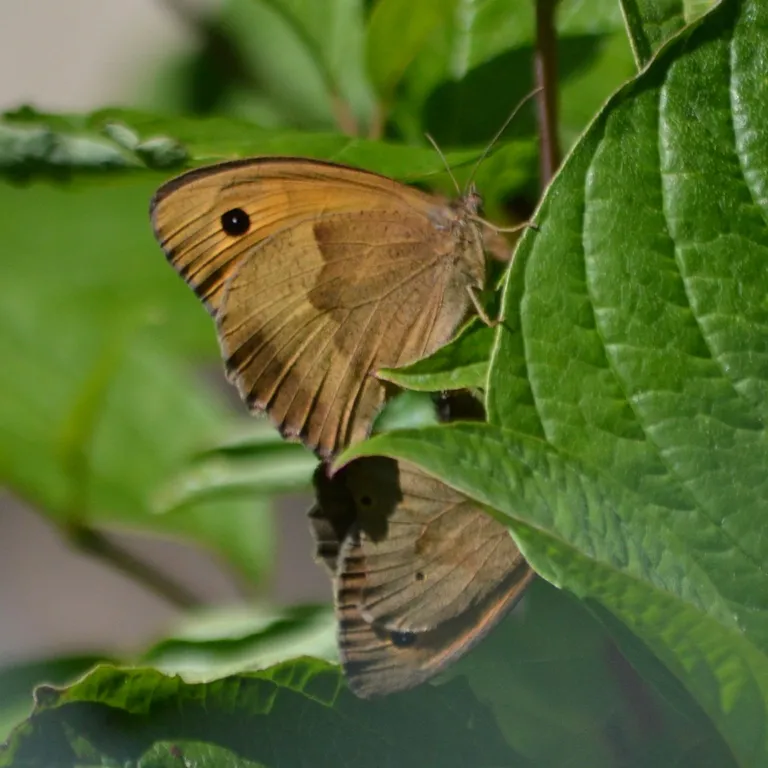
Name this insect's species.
Maniola jurtina
